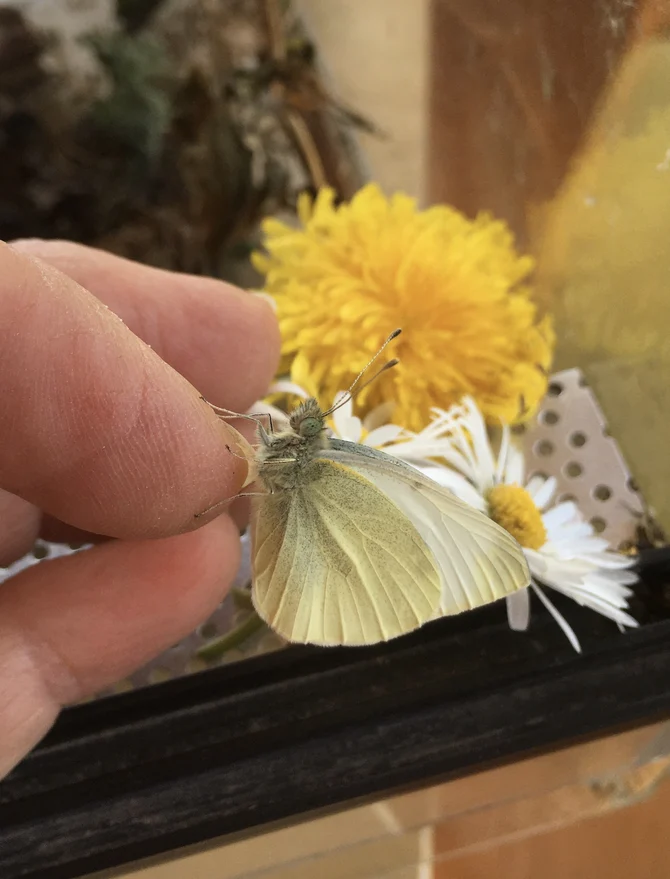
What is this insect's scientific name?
Pieris rapae
